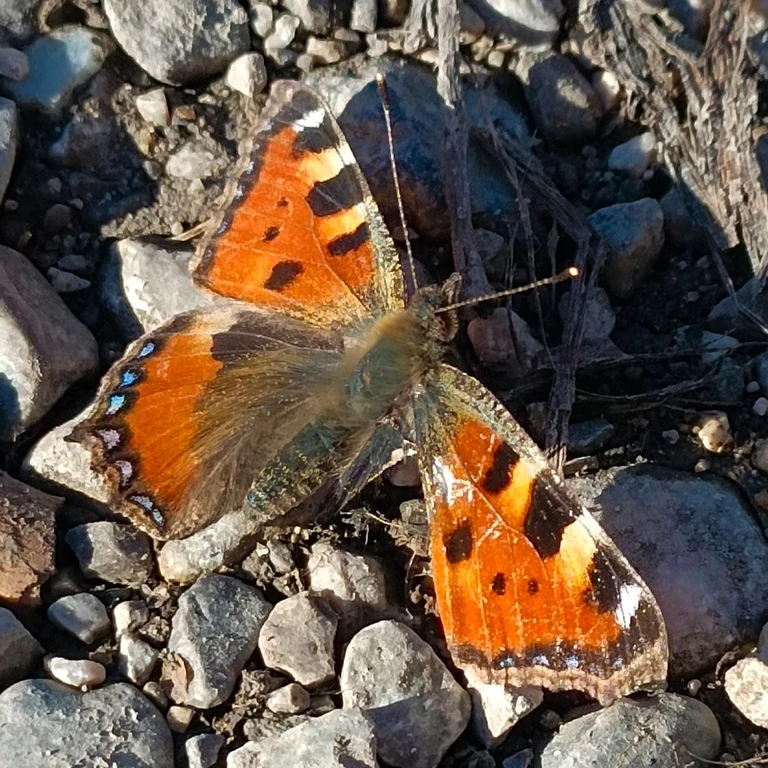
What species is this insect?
Aglais urticae
